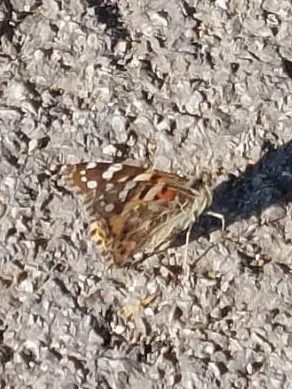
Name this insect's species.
Vanessa cardui
